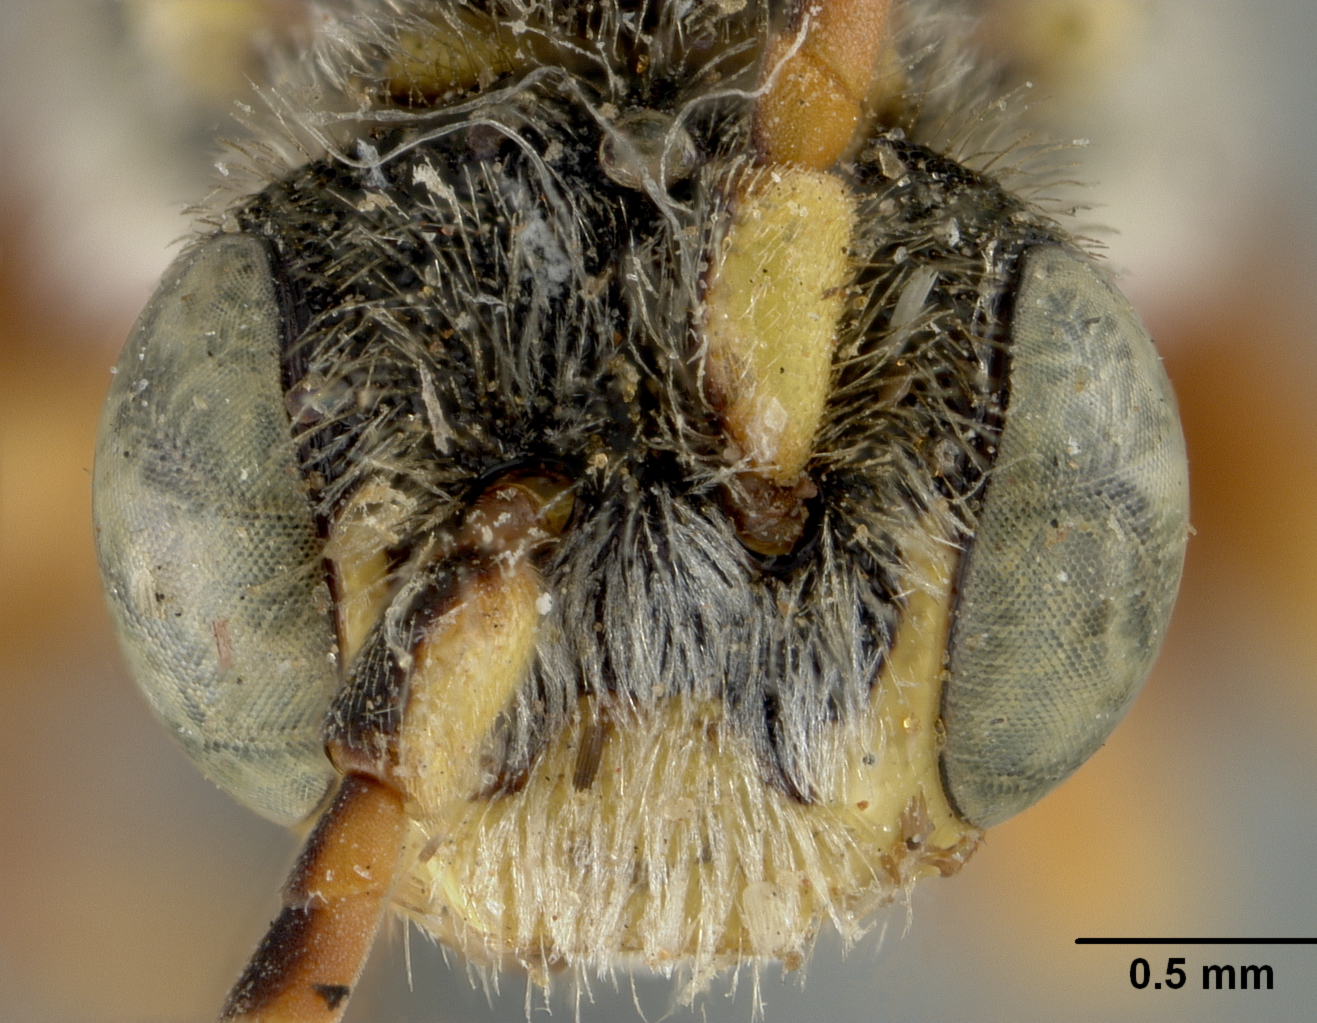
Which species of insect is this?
Nomada luteopicta
